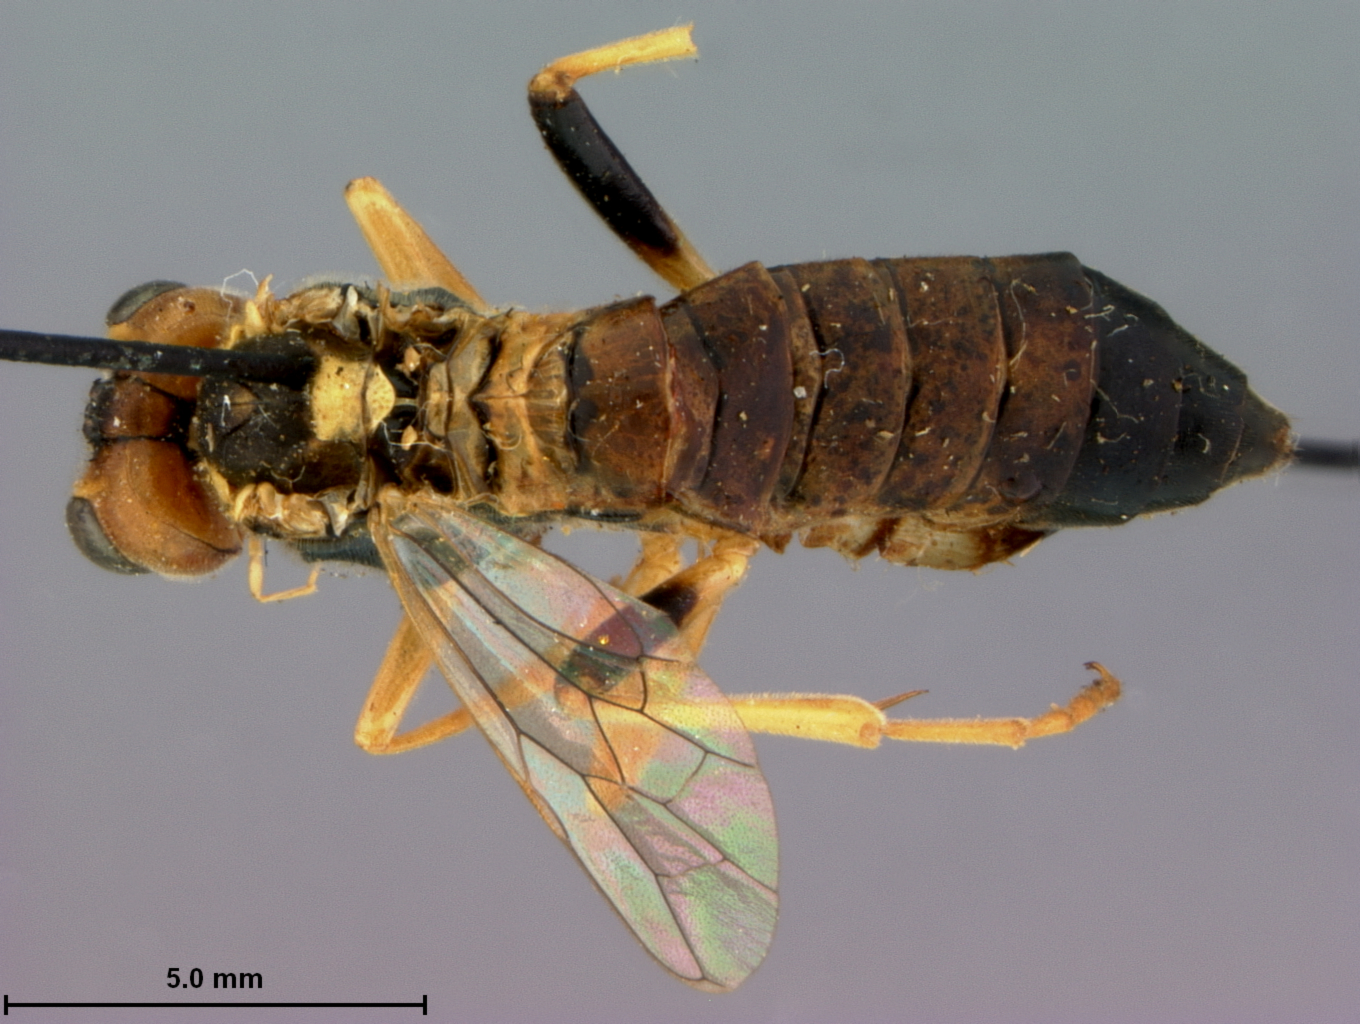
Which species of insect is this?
Tenthredella hakonensis
